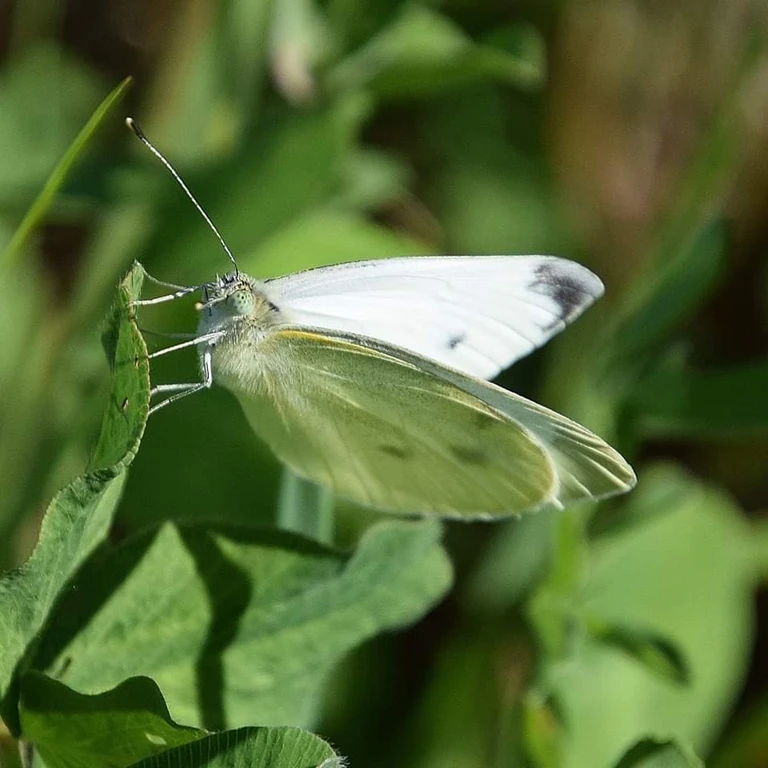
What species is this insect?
Pieris rapae
